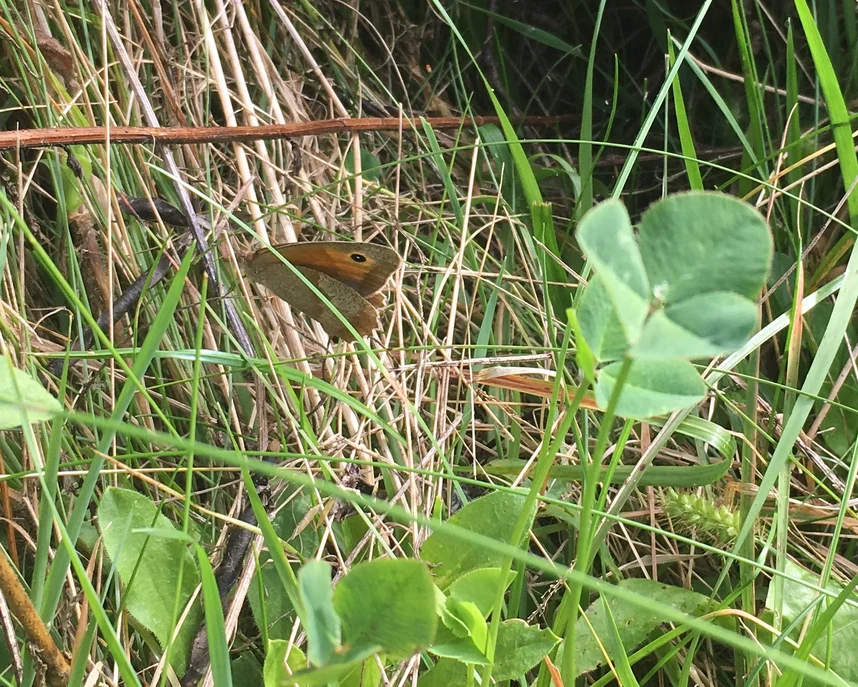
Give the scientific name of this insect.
Maniola jurtina
